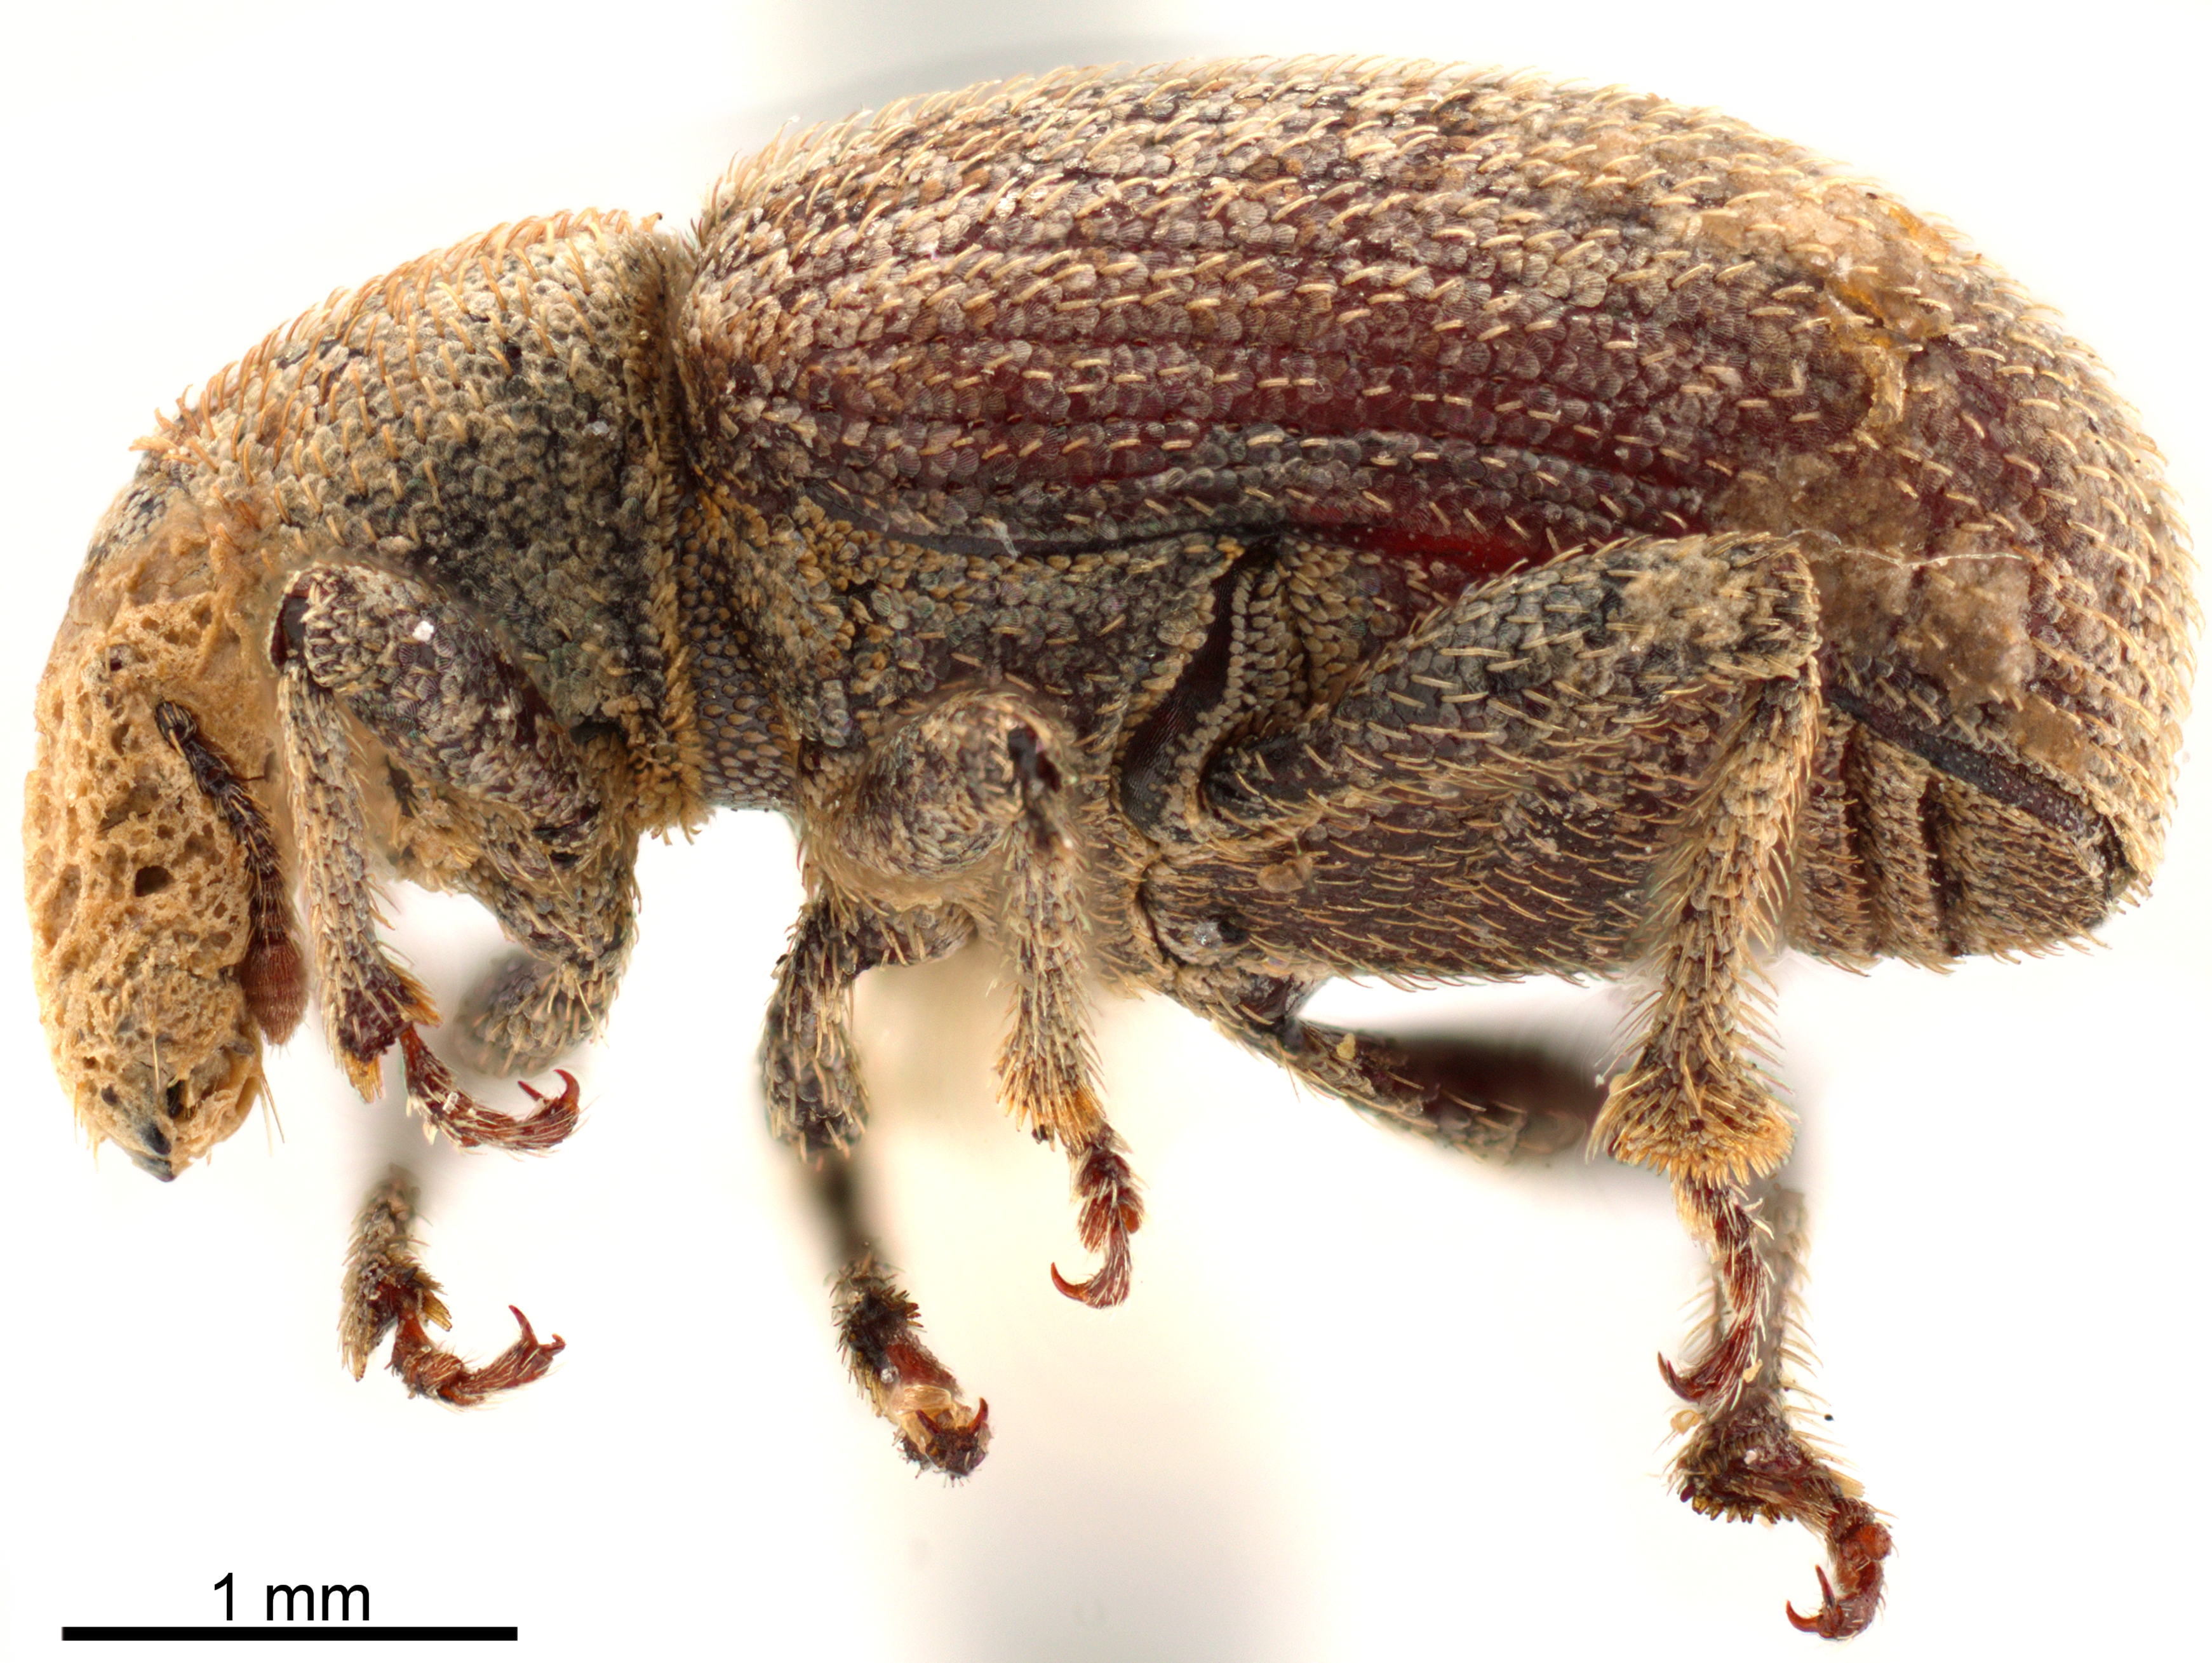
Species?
Dirotognathus sordidus
